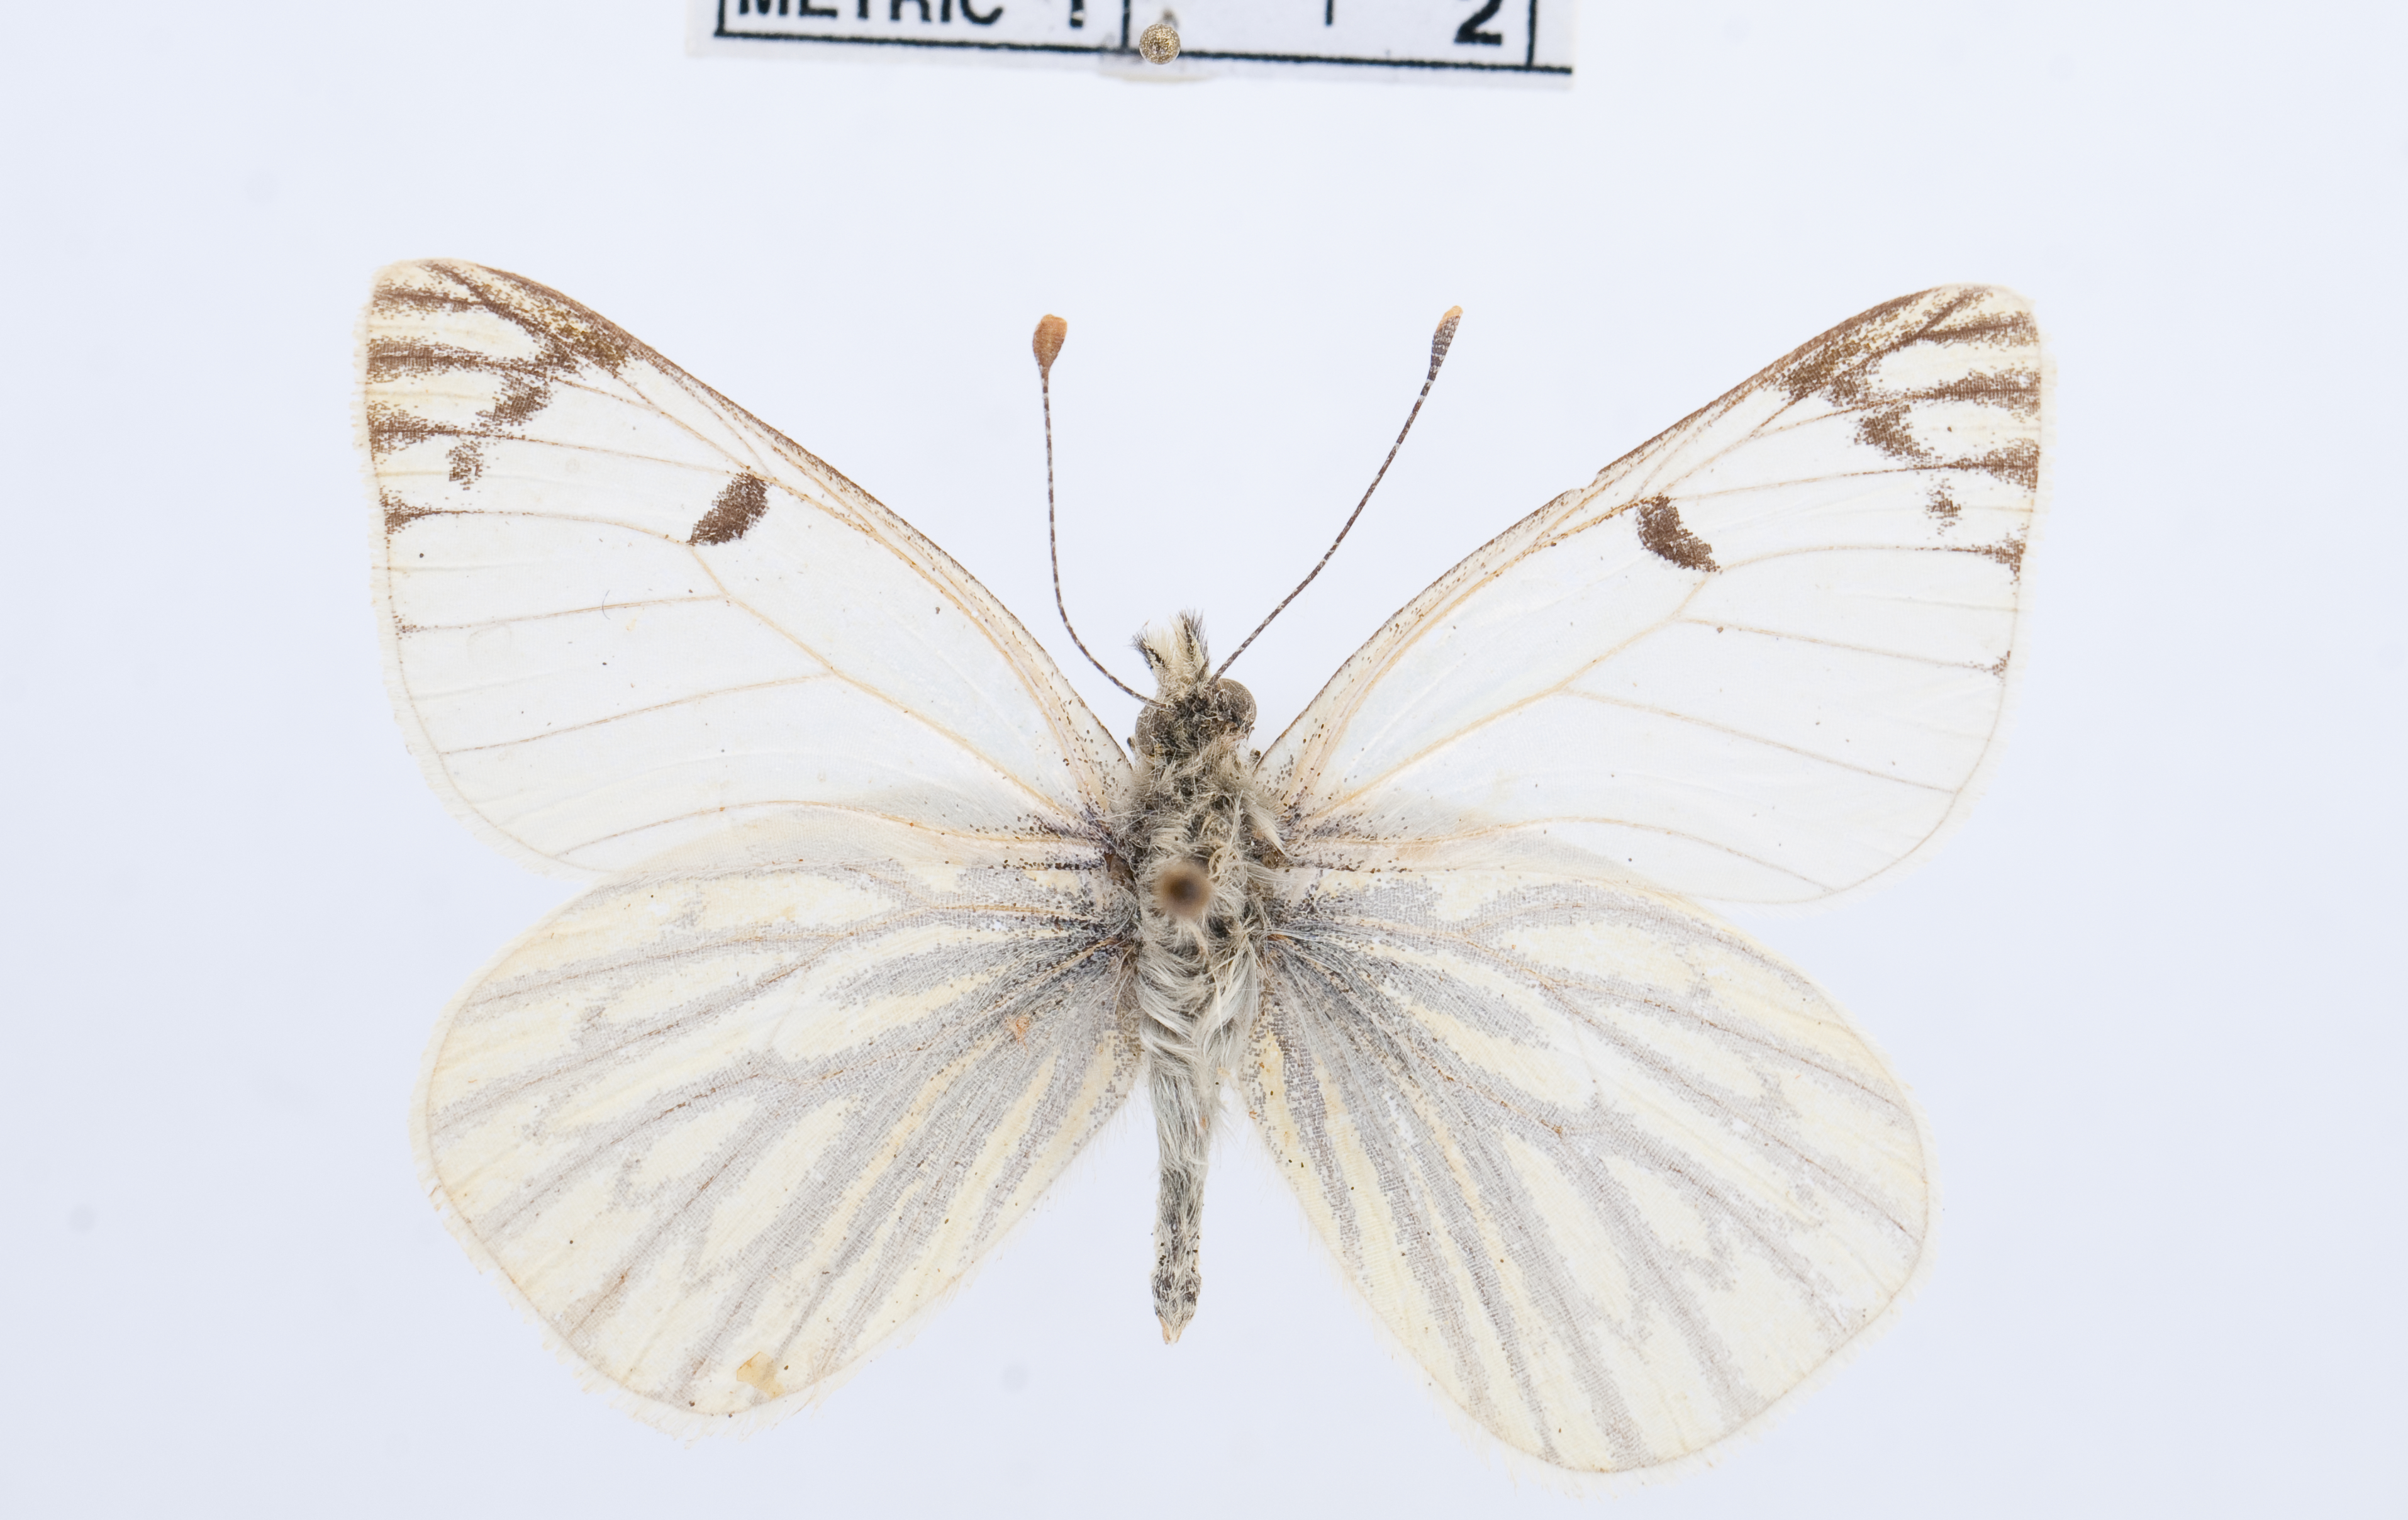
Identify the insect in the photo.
Hypsochila wagenknechti
